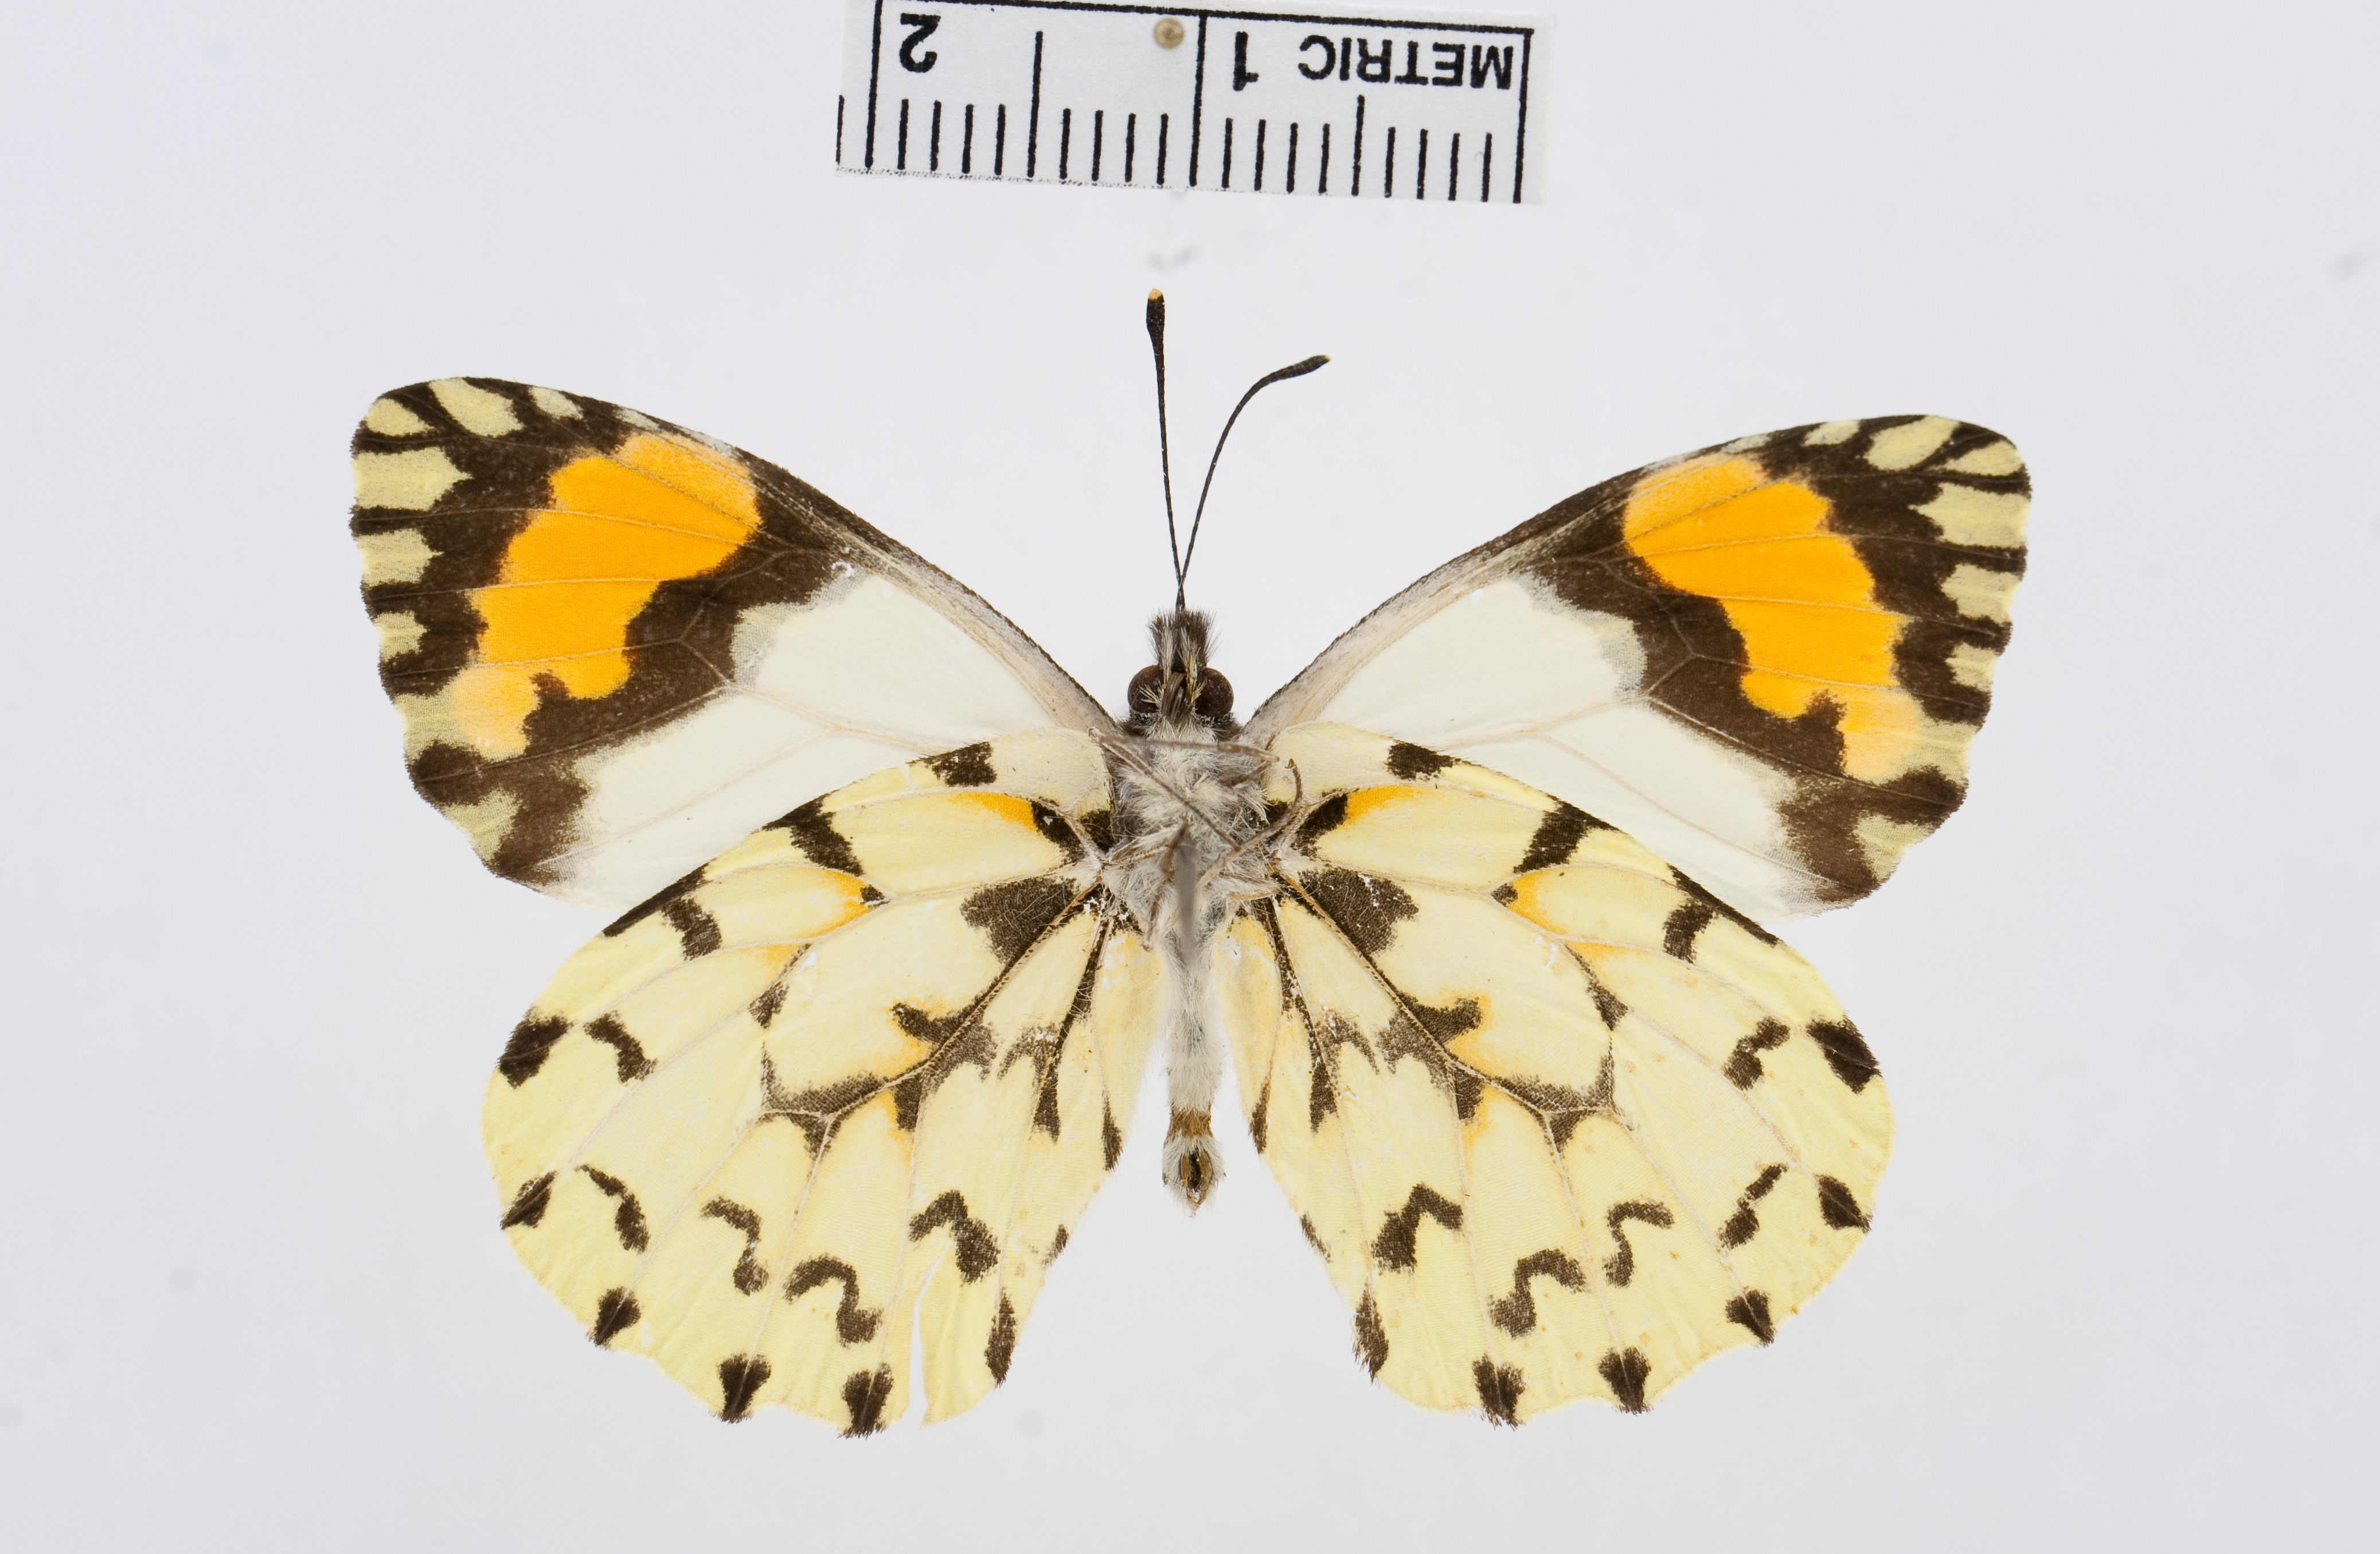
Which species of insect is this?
Eroessa chilensis
